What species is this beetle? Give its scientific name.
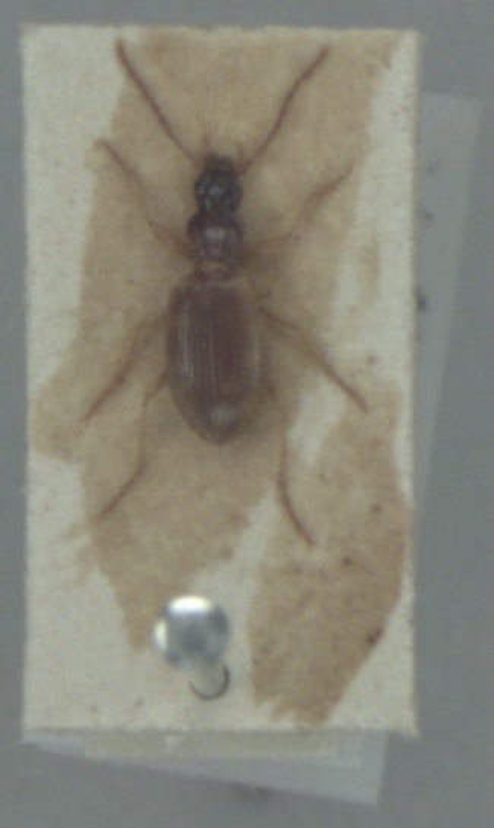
Oxypselaphus obscurus
